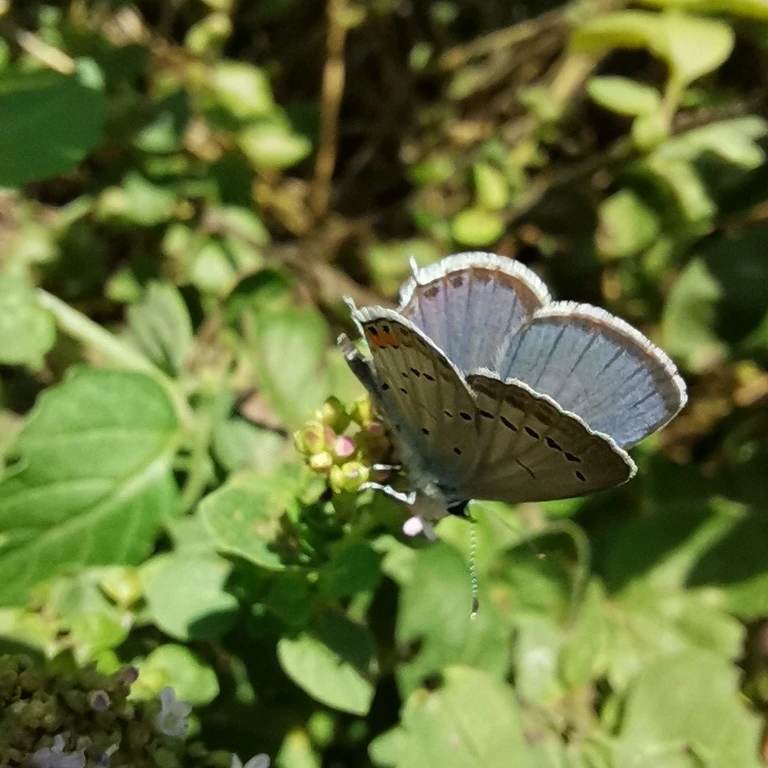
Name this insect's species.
Cupido argiades (also Elkalyce argiades)
